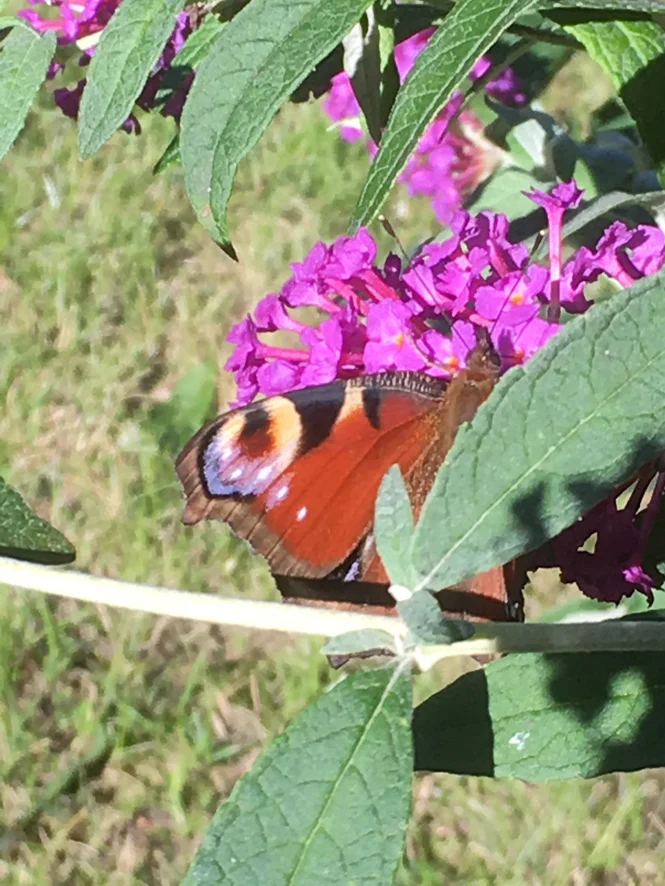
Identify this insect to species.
Aglais io
